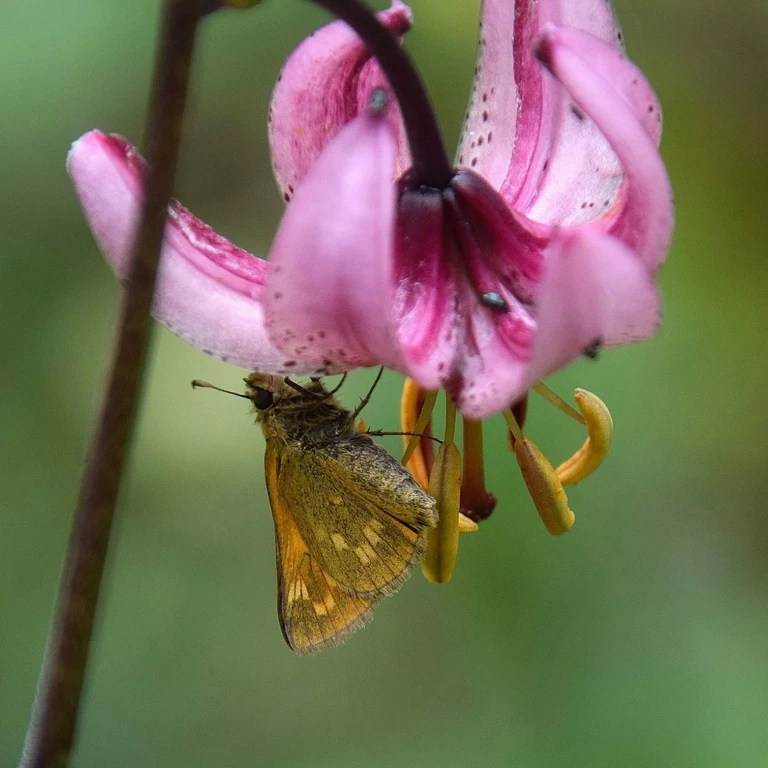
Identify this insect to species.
Ochlodes sylvanus (also Ochlodes venata)
